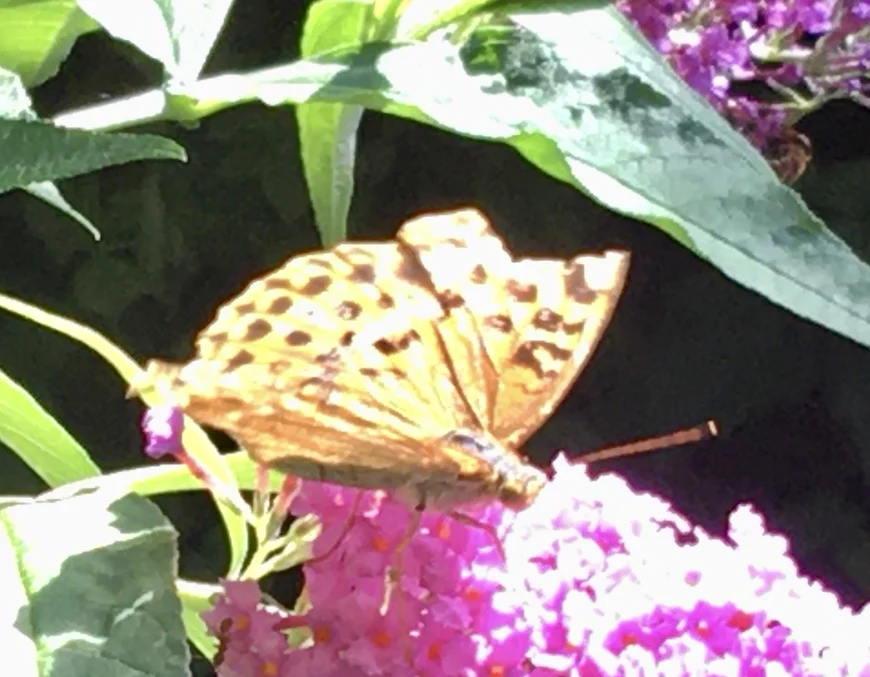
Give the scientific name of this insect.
Argynnis paphia
